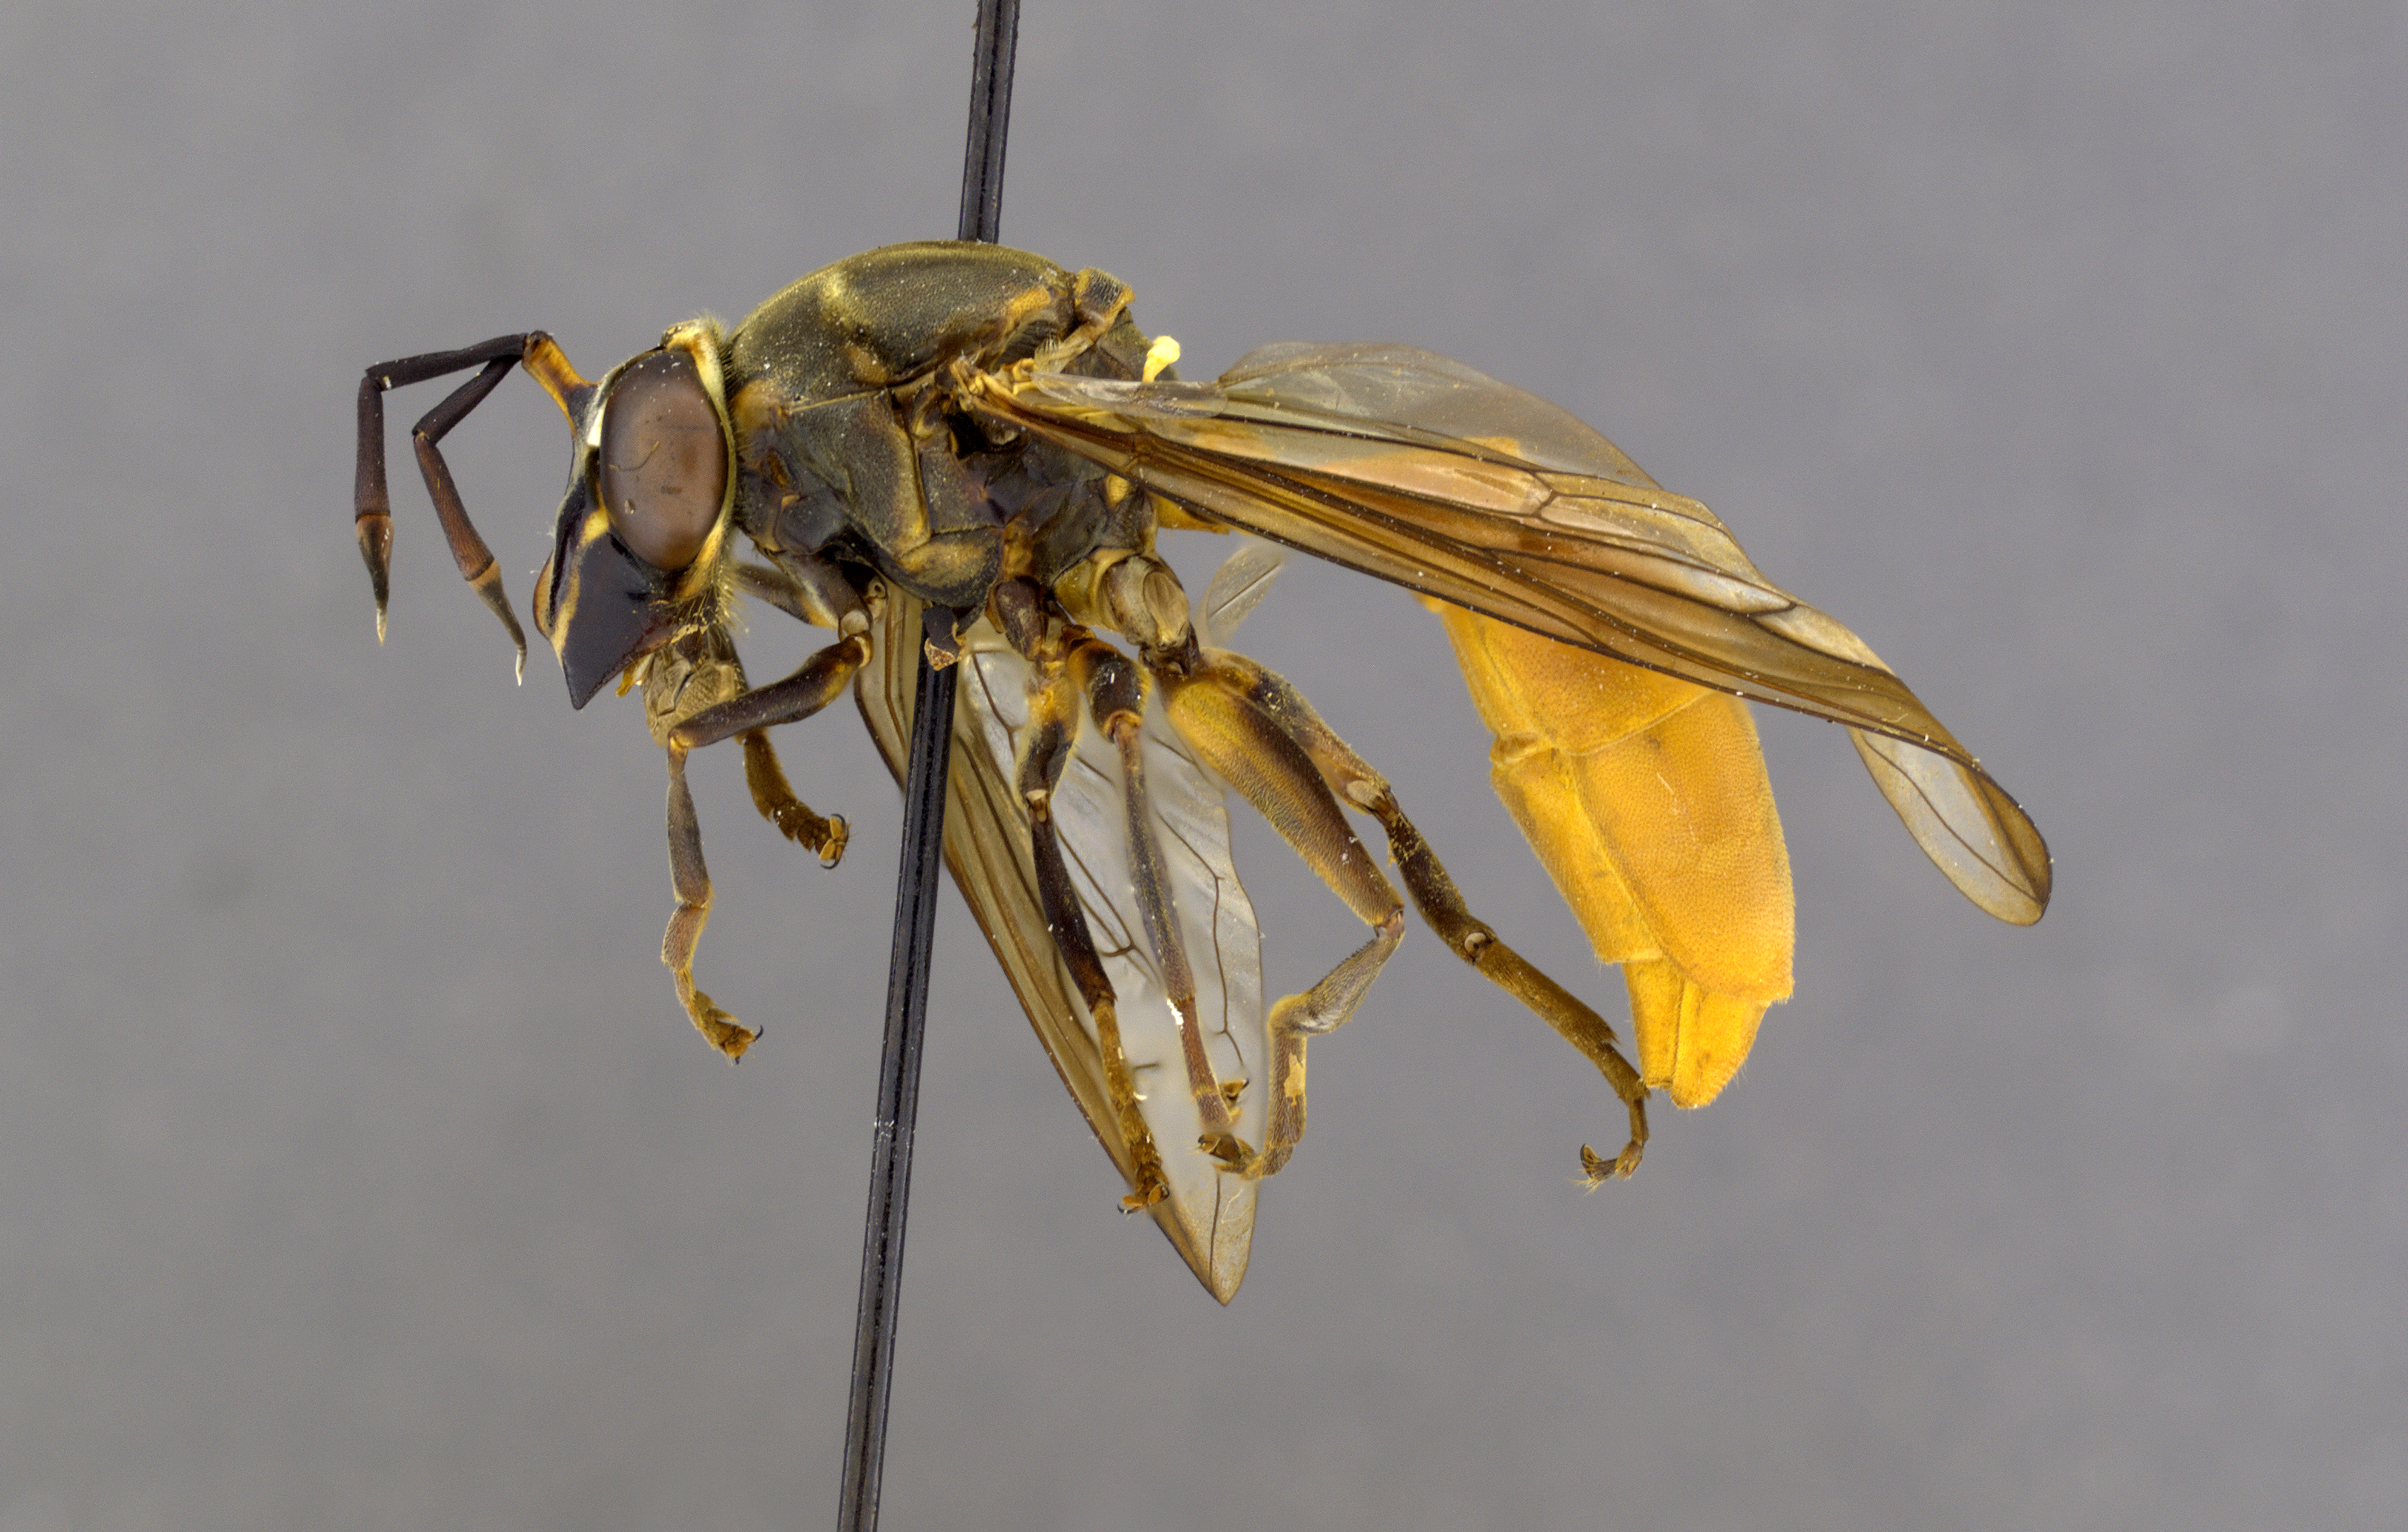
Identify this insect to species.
Ceriodes braueri
